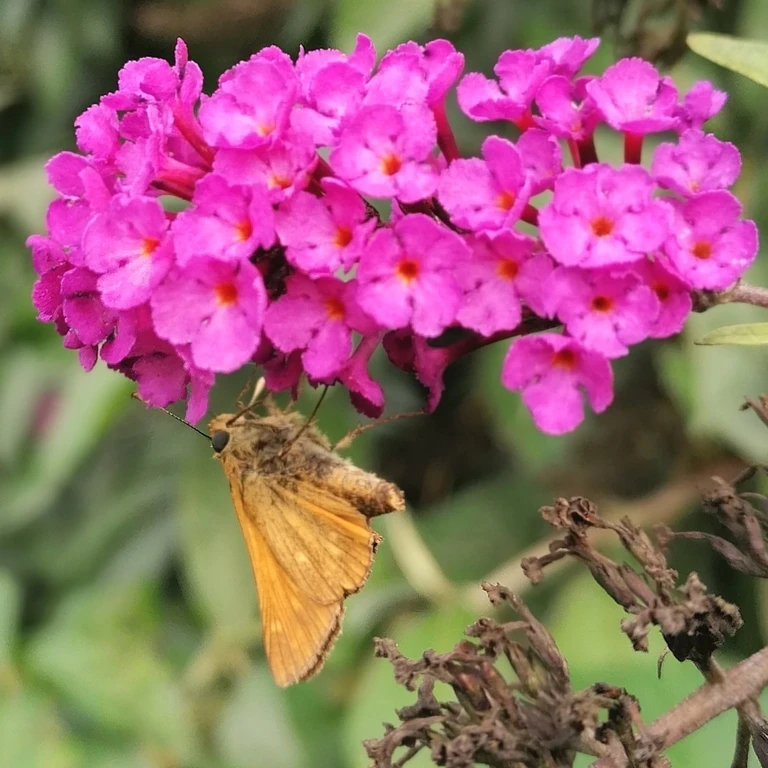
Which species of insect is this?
Ochlodes sylvanus (also Ochlodes venata)
